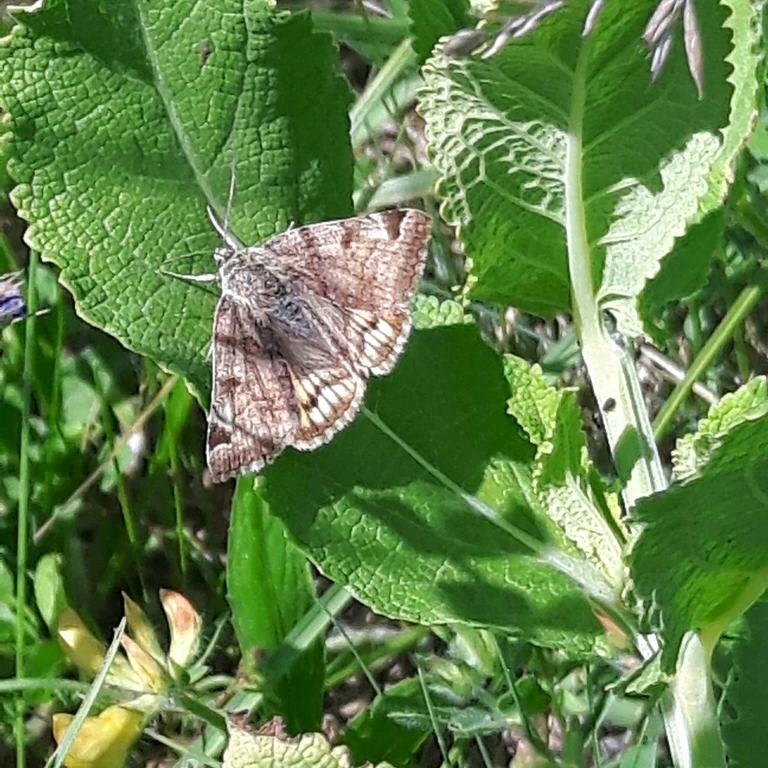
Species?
Euclidia glyphica
